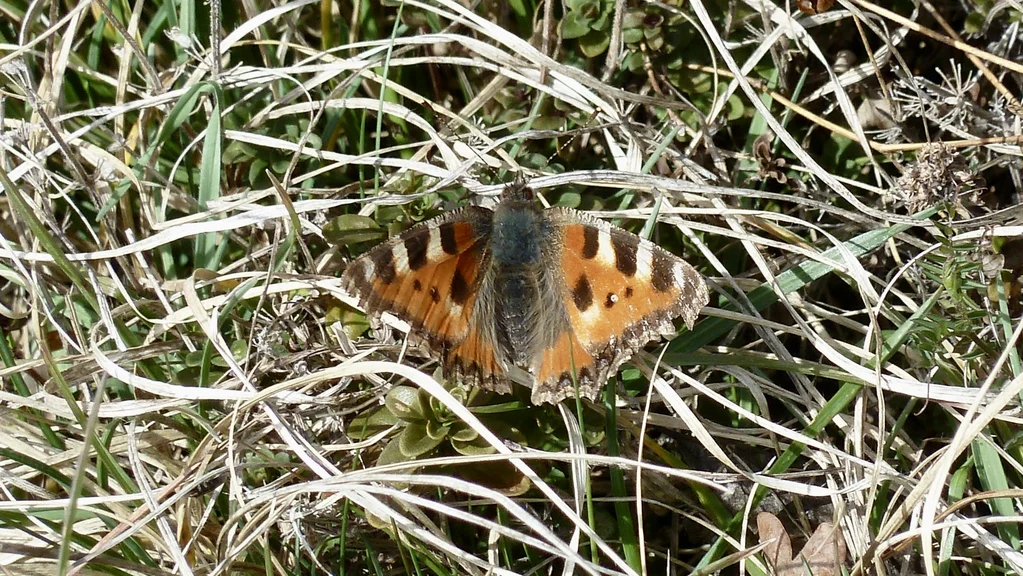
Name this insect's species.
Aglais urticae
